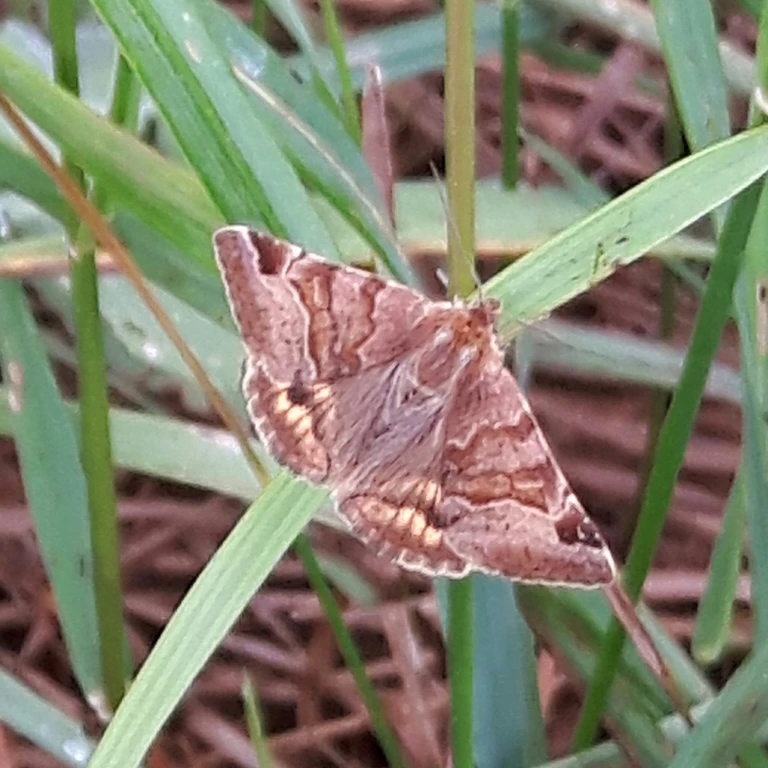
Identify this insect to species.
Euclidia glyphica
